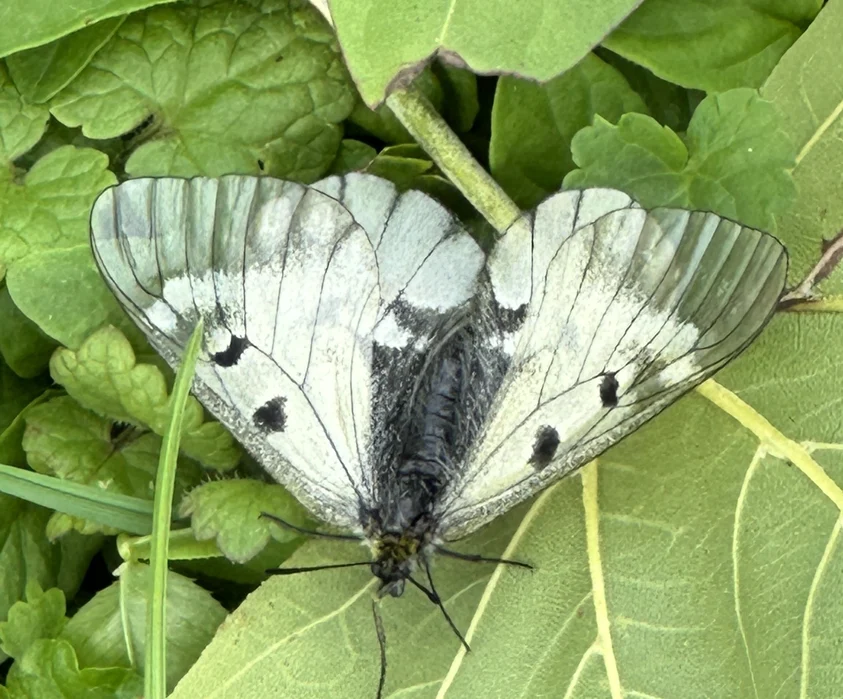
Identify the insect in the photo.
Parnassius mnemosyne
